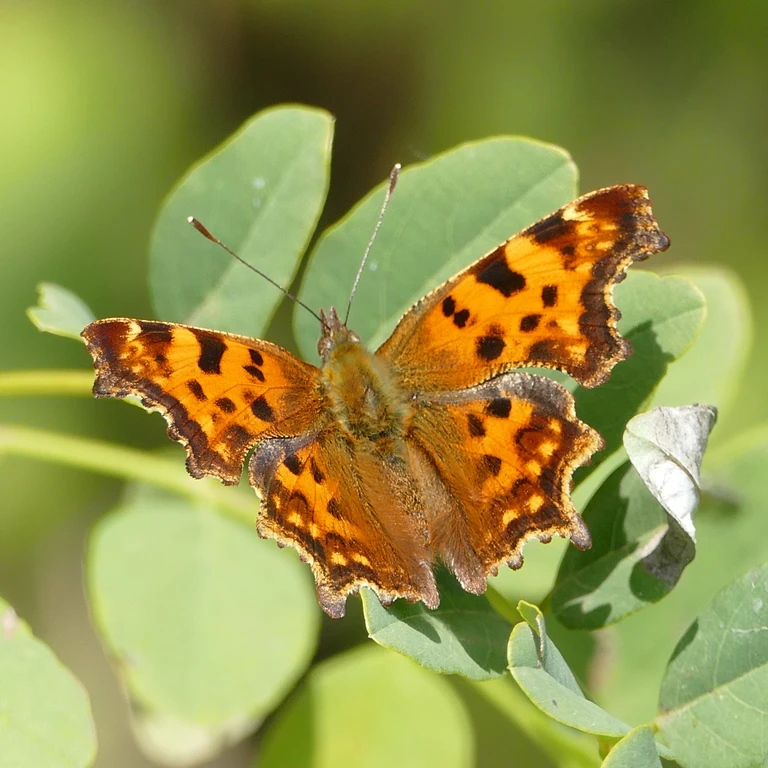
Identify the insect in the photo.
Polygonia c-album
